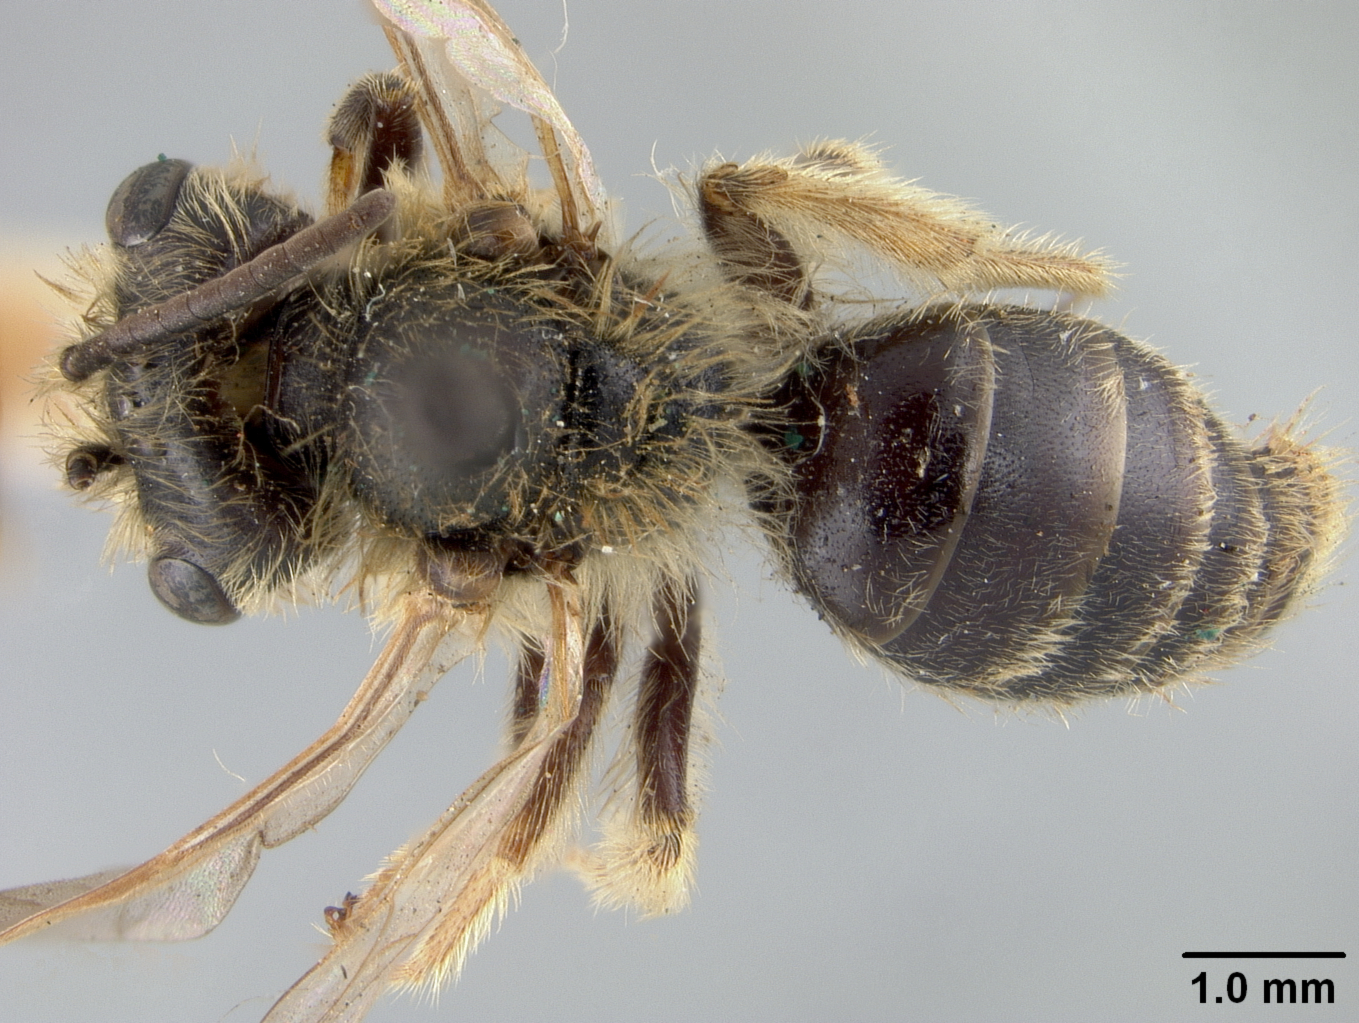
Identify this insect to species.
Andrena kansensis
